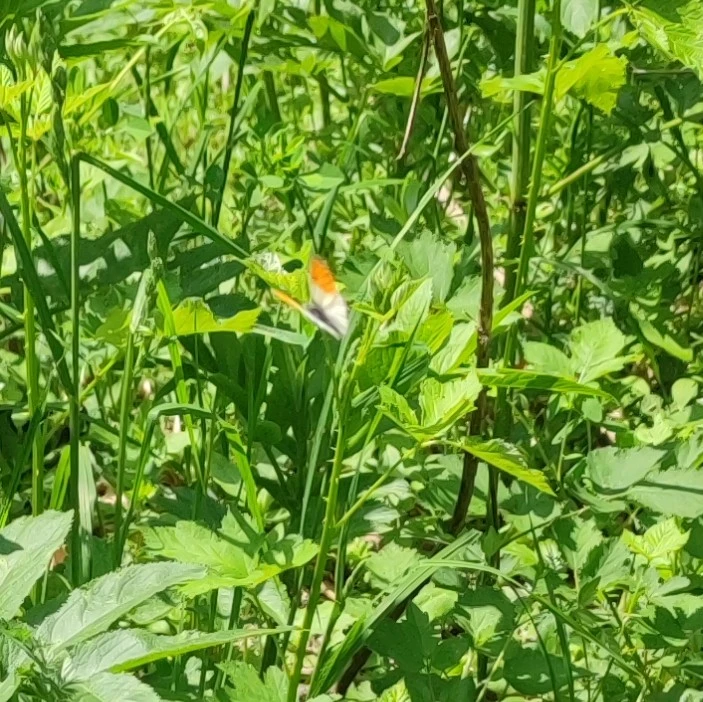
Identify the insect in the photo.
Anthocharis cardamines
